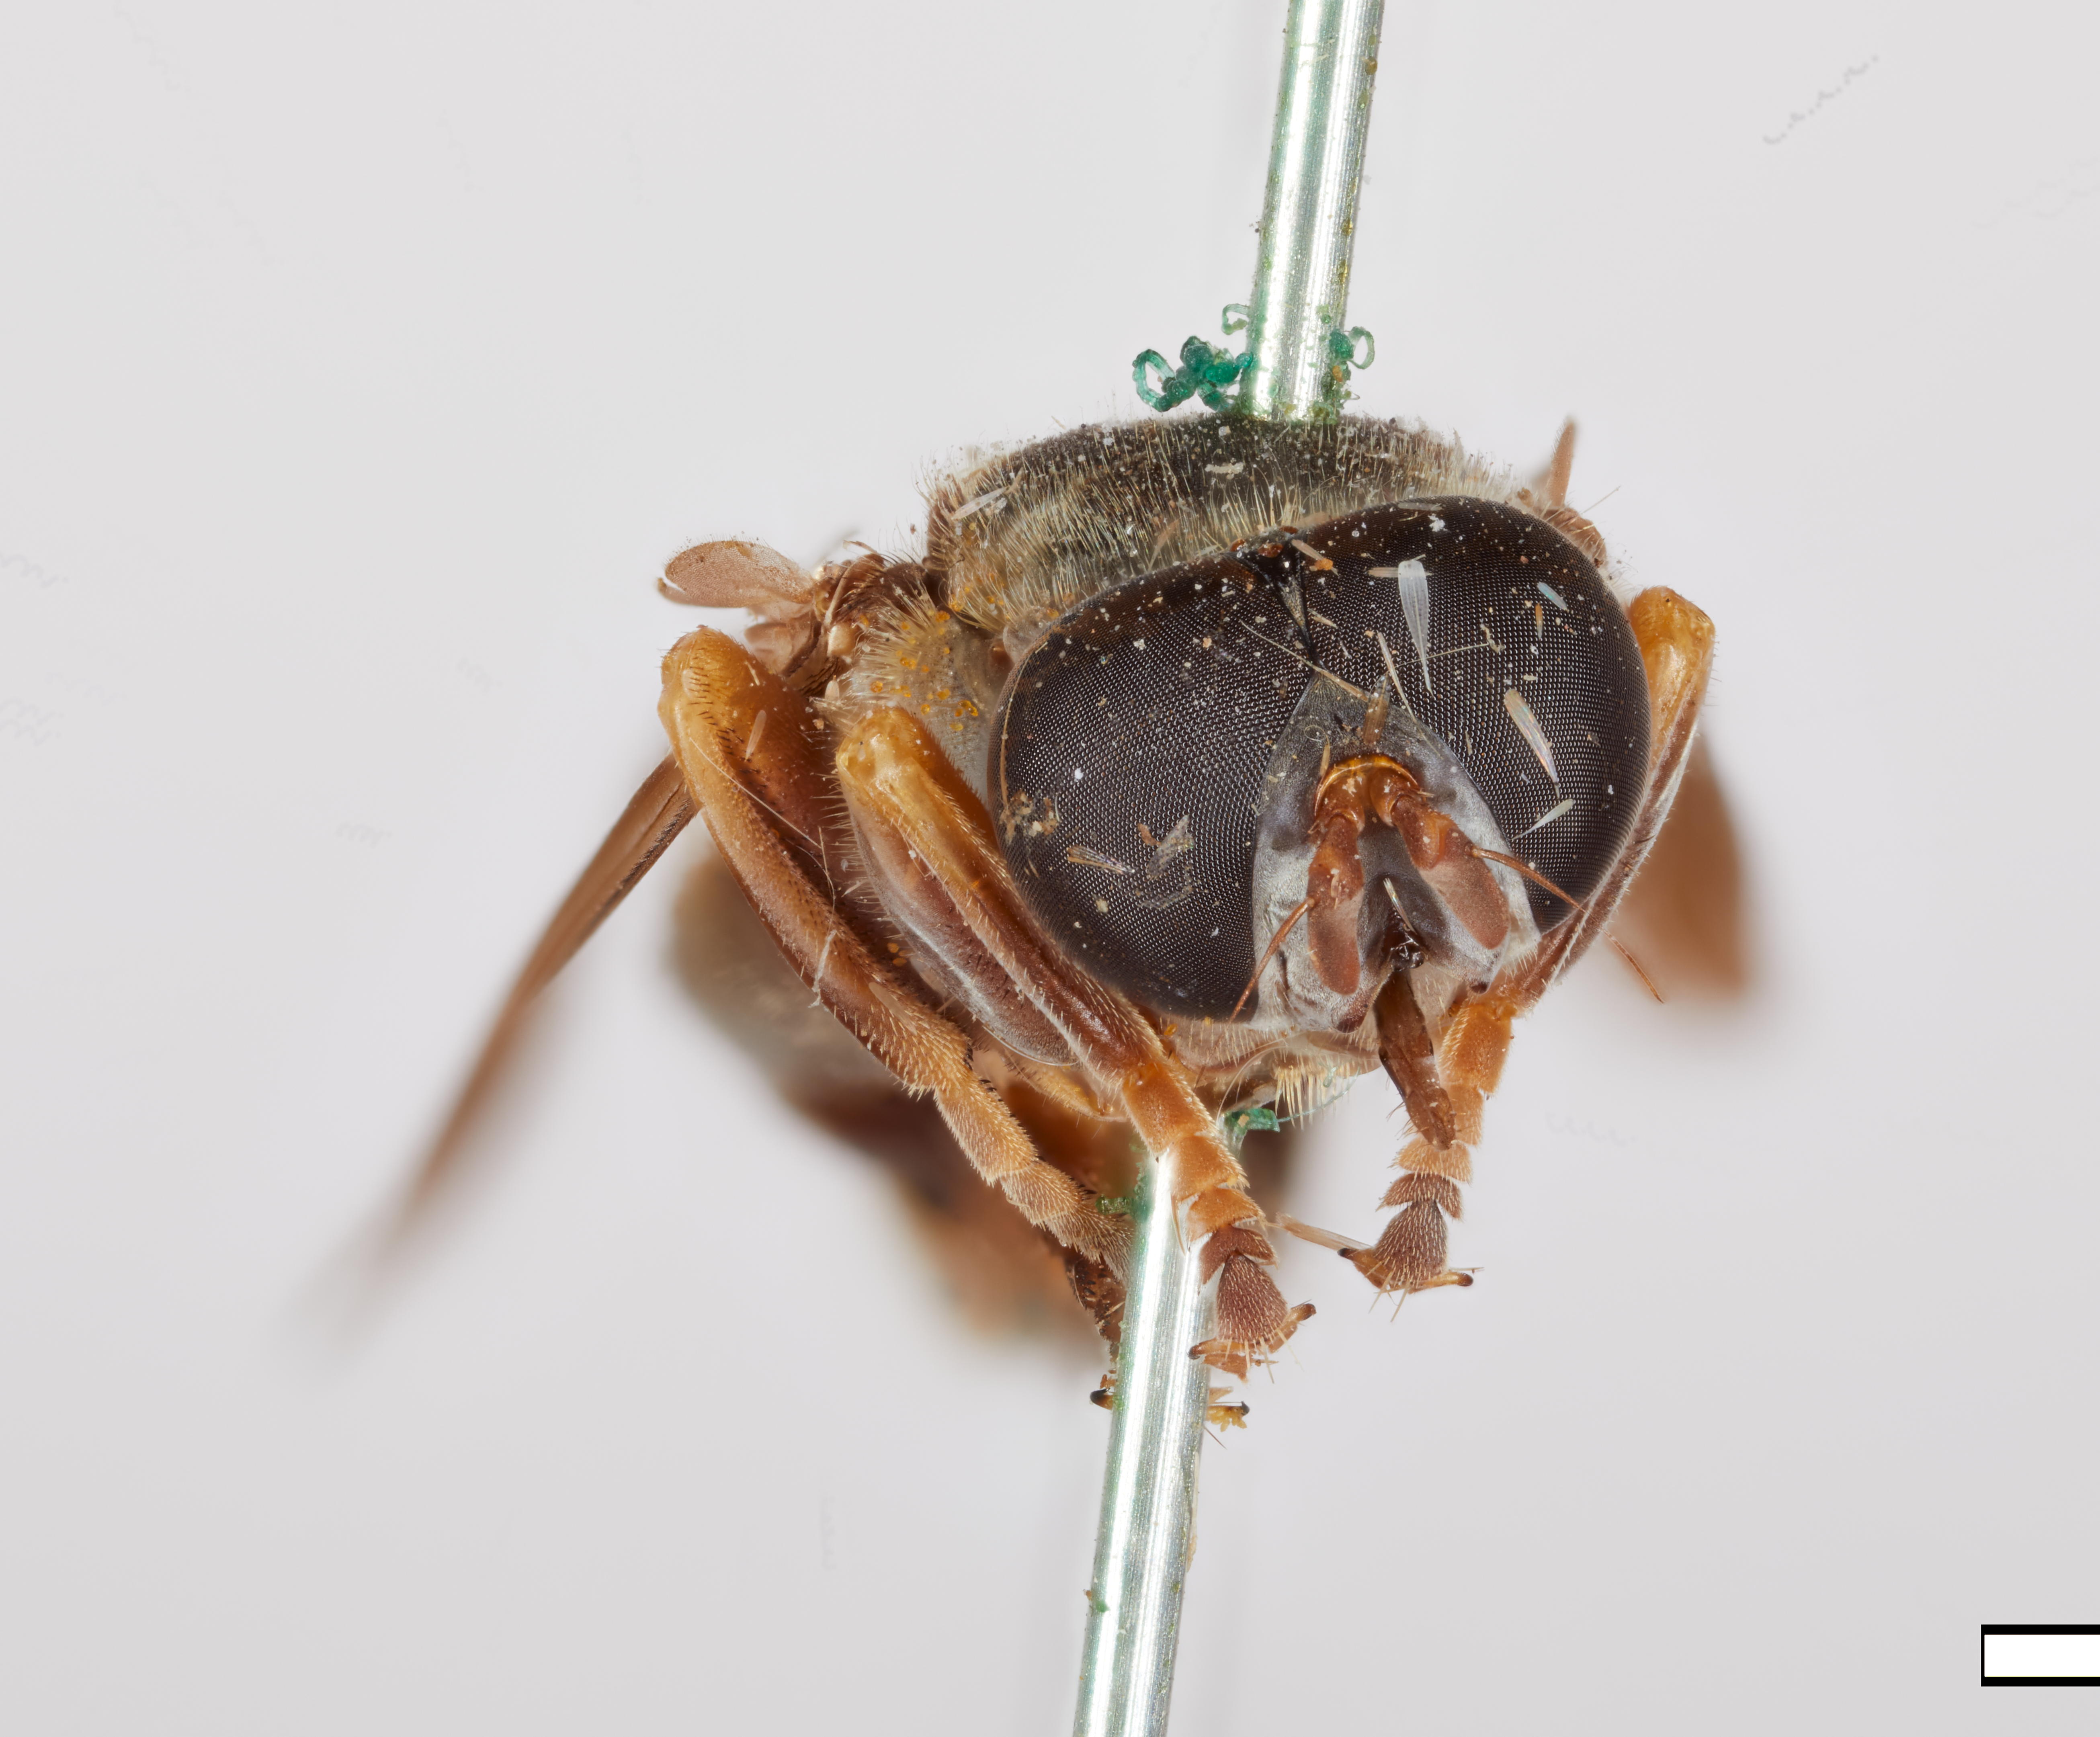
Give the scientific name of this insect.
Tropidia calcarata
